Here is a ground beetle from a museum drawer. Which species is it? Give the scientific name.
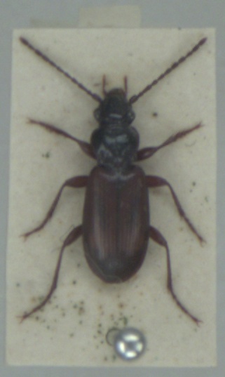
Patrobus septentrionis
